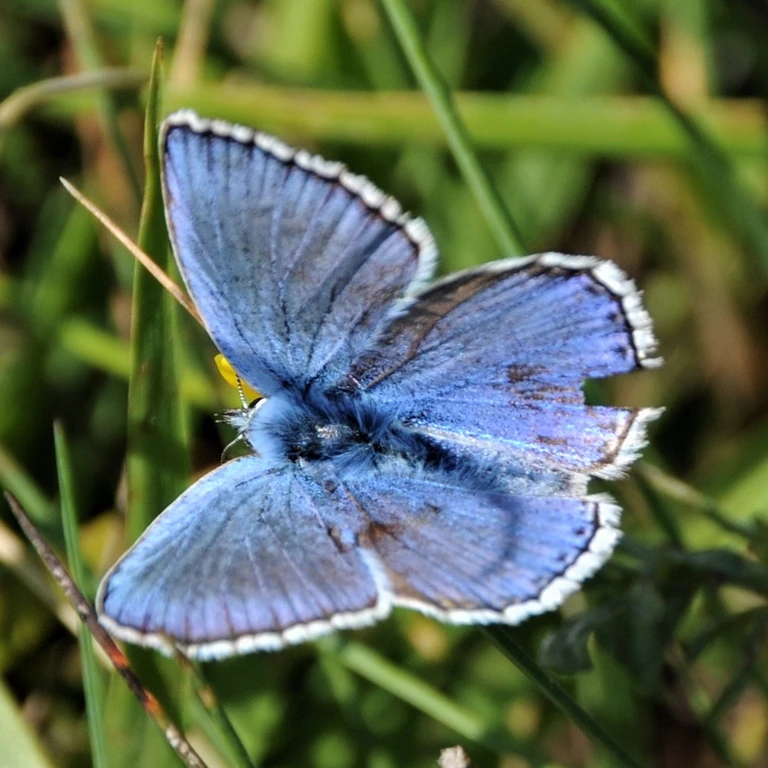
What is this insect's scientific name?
Lysandra bellargus
